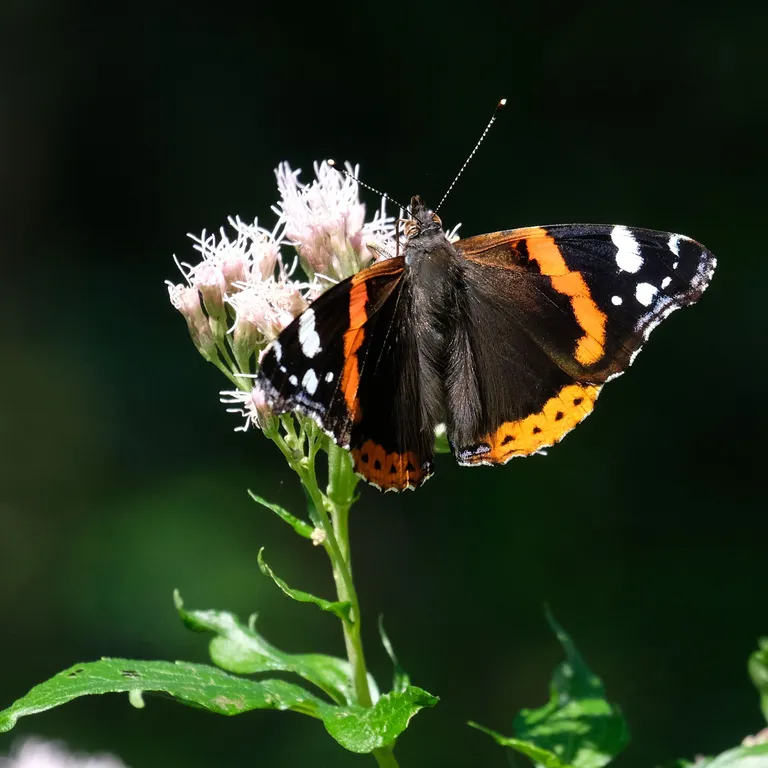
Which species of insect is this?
Vanessa atalanta
